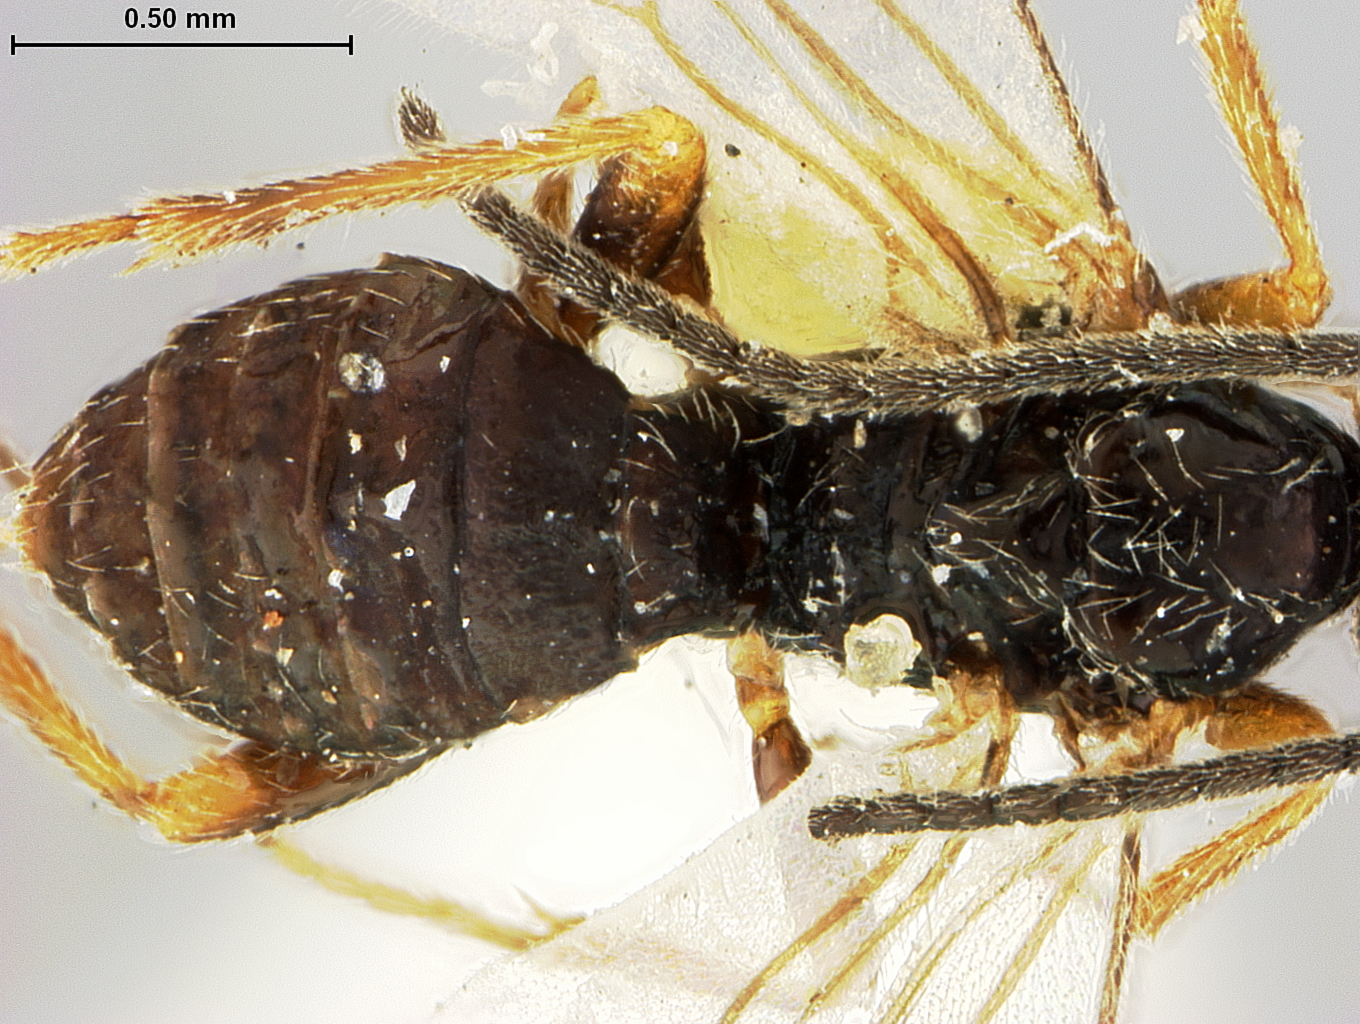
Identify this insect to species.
Bracon brachyurus
